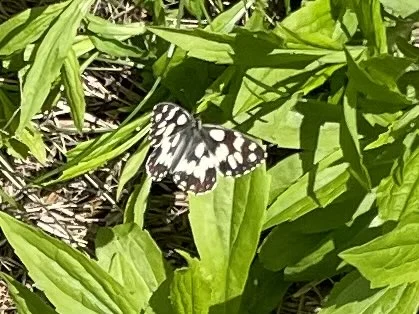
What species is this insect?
Melanargia galathea
